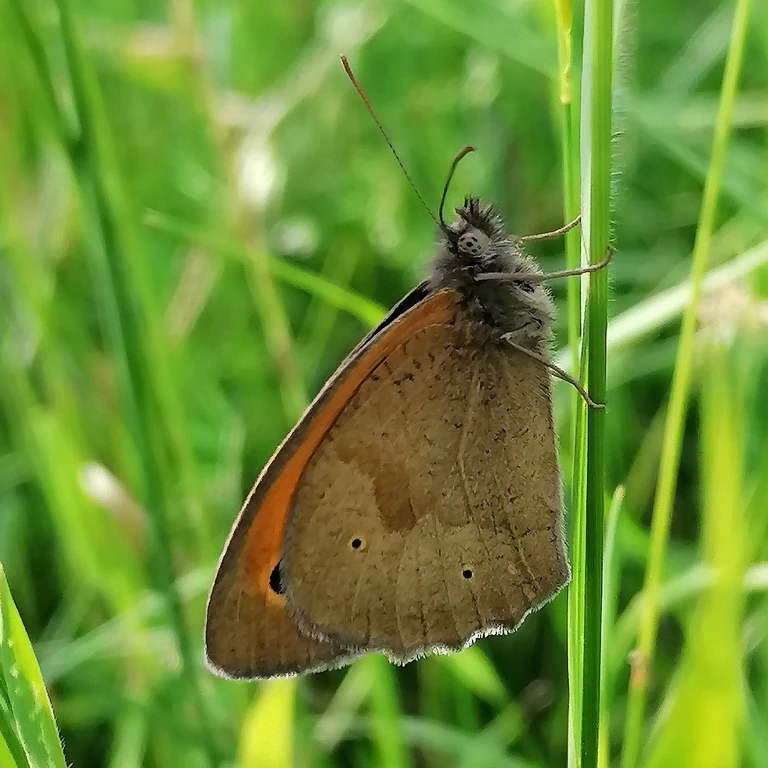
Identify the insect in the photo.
Maniola jurtina
